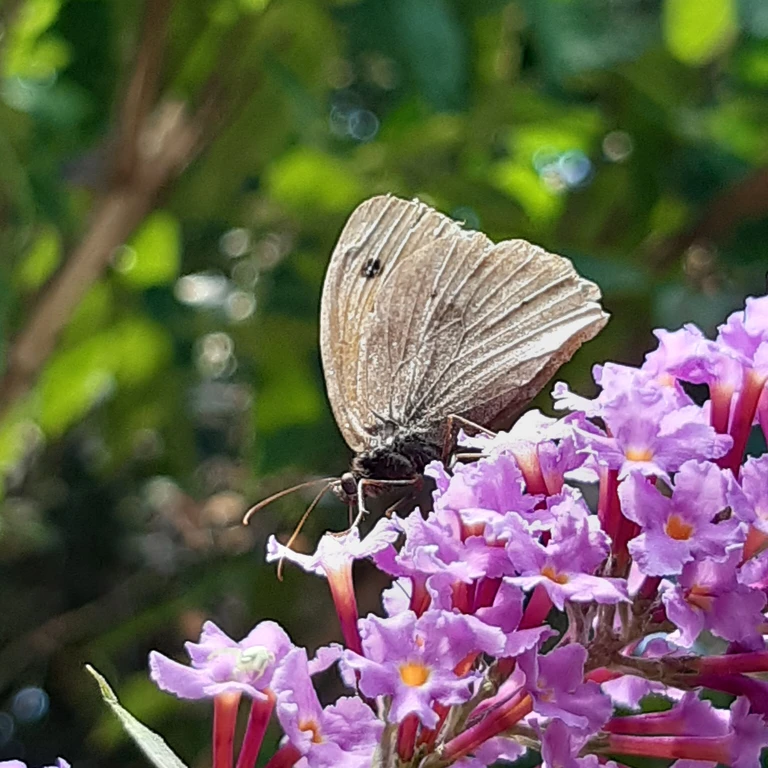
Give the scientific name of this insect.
Maniola jurtina
